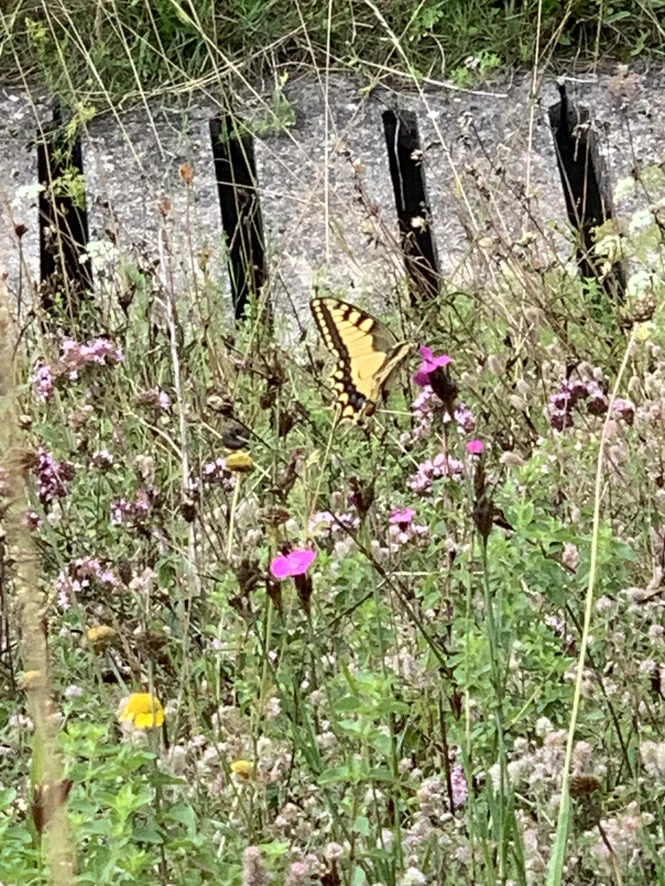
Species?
Papilio machaon
